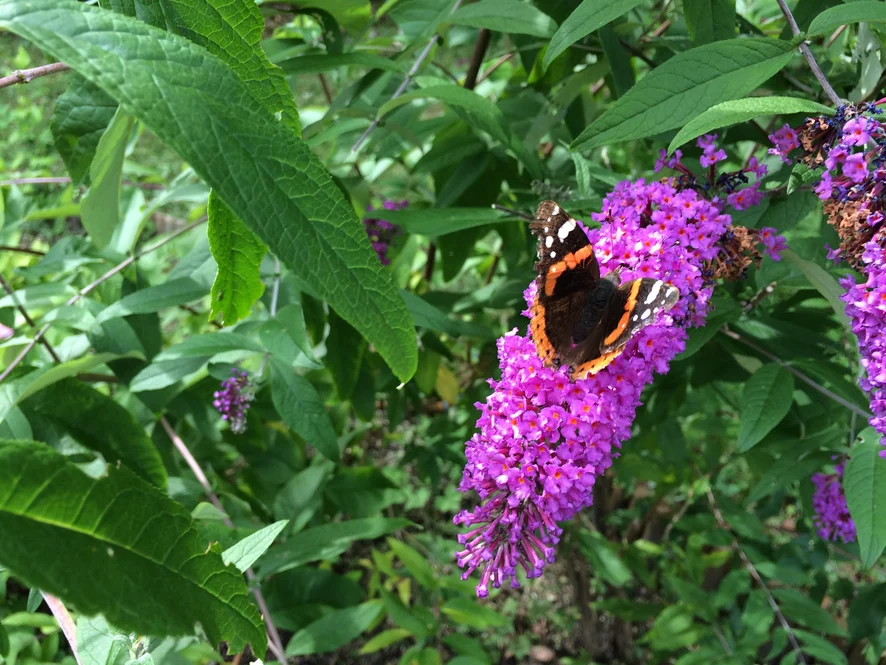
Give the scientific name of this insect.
Vanessa atalanta
